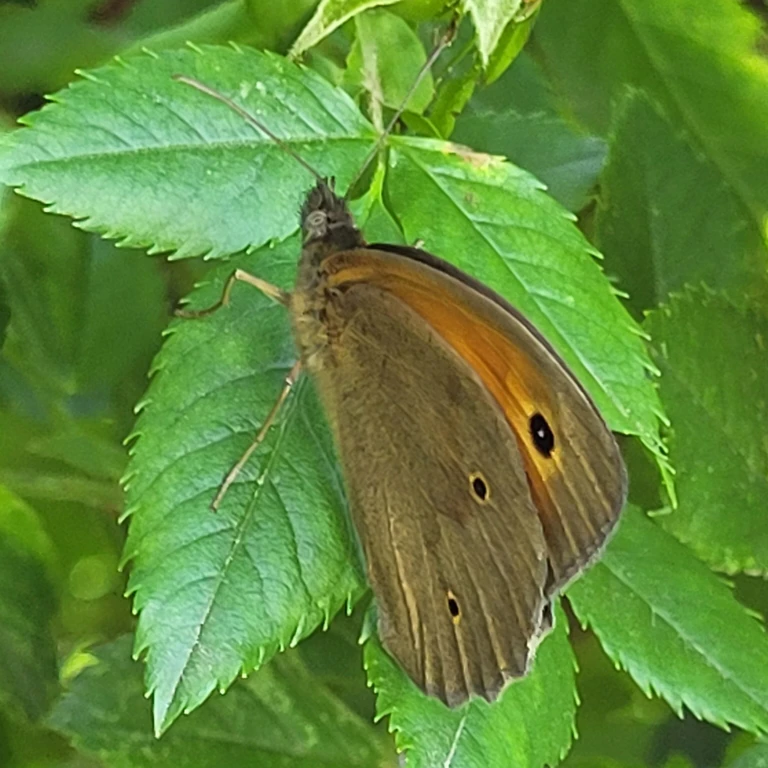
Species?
Maniola jurtina
